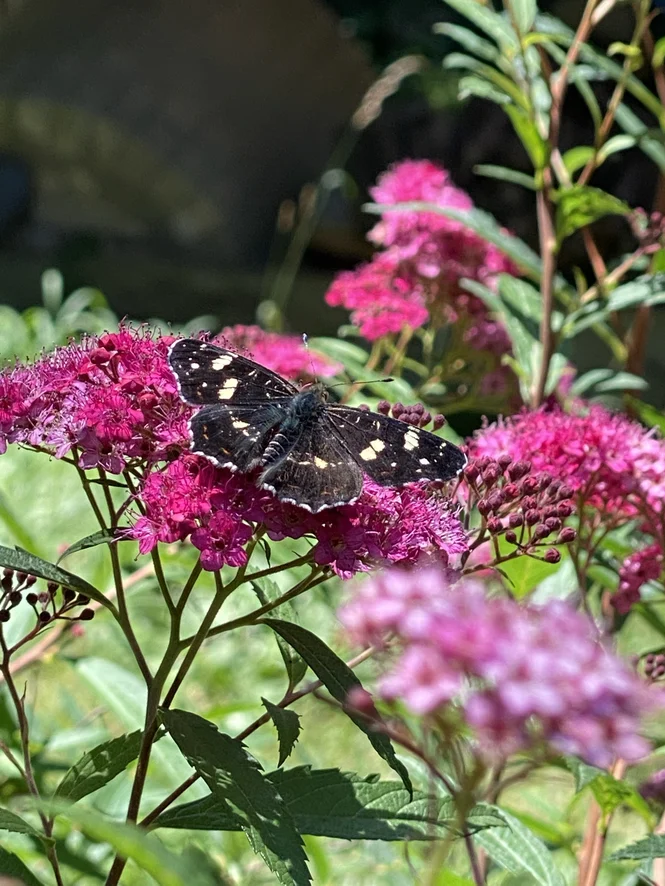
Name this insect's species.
Araschnia levana
